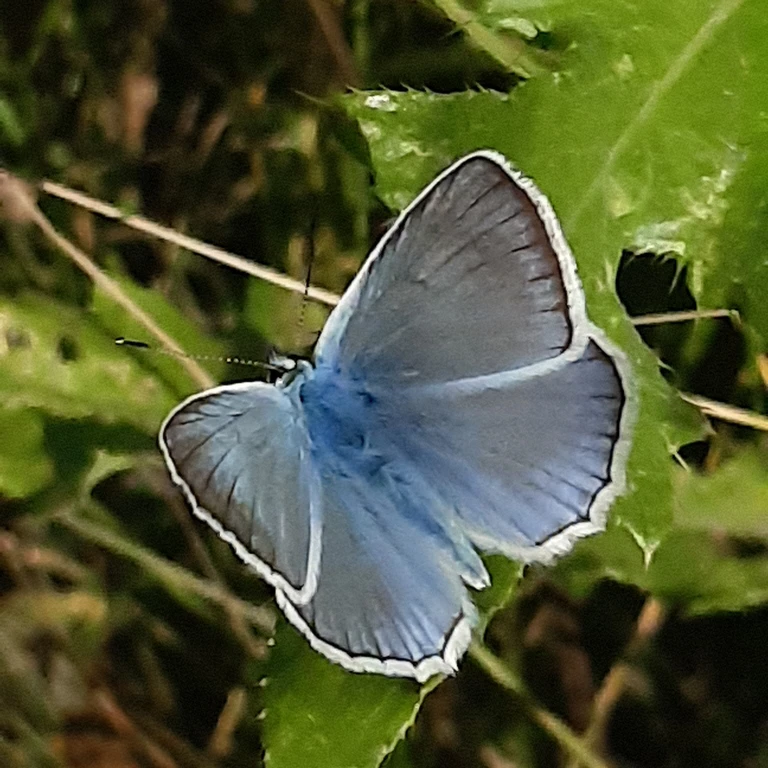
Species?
Polyommatus daphnis
